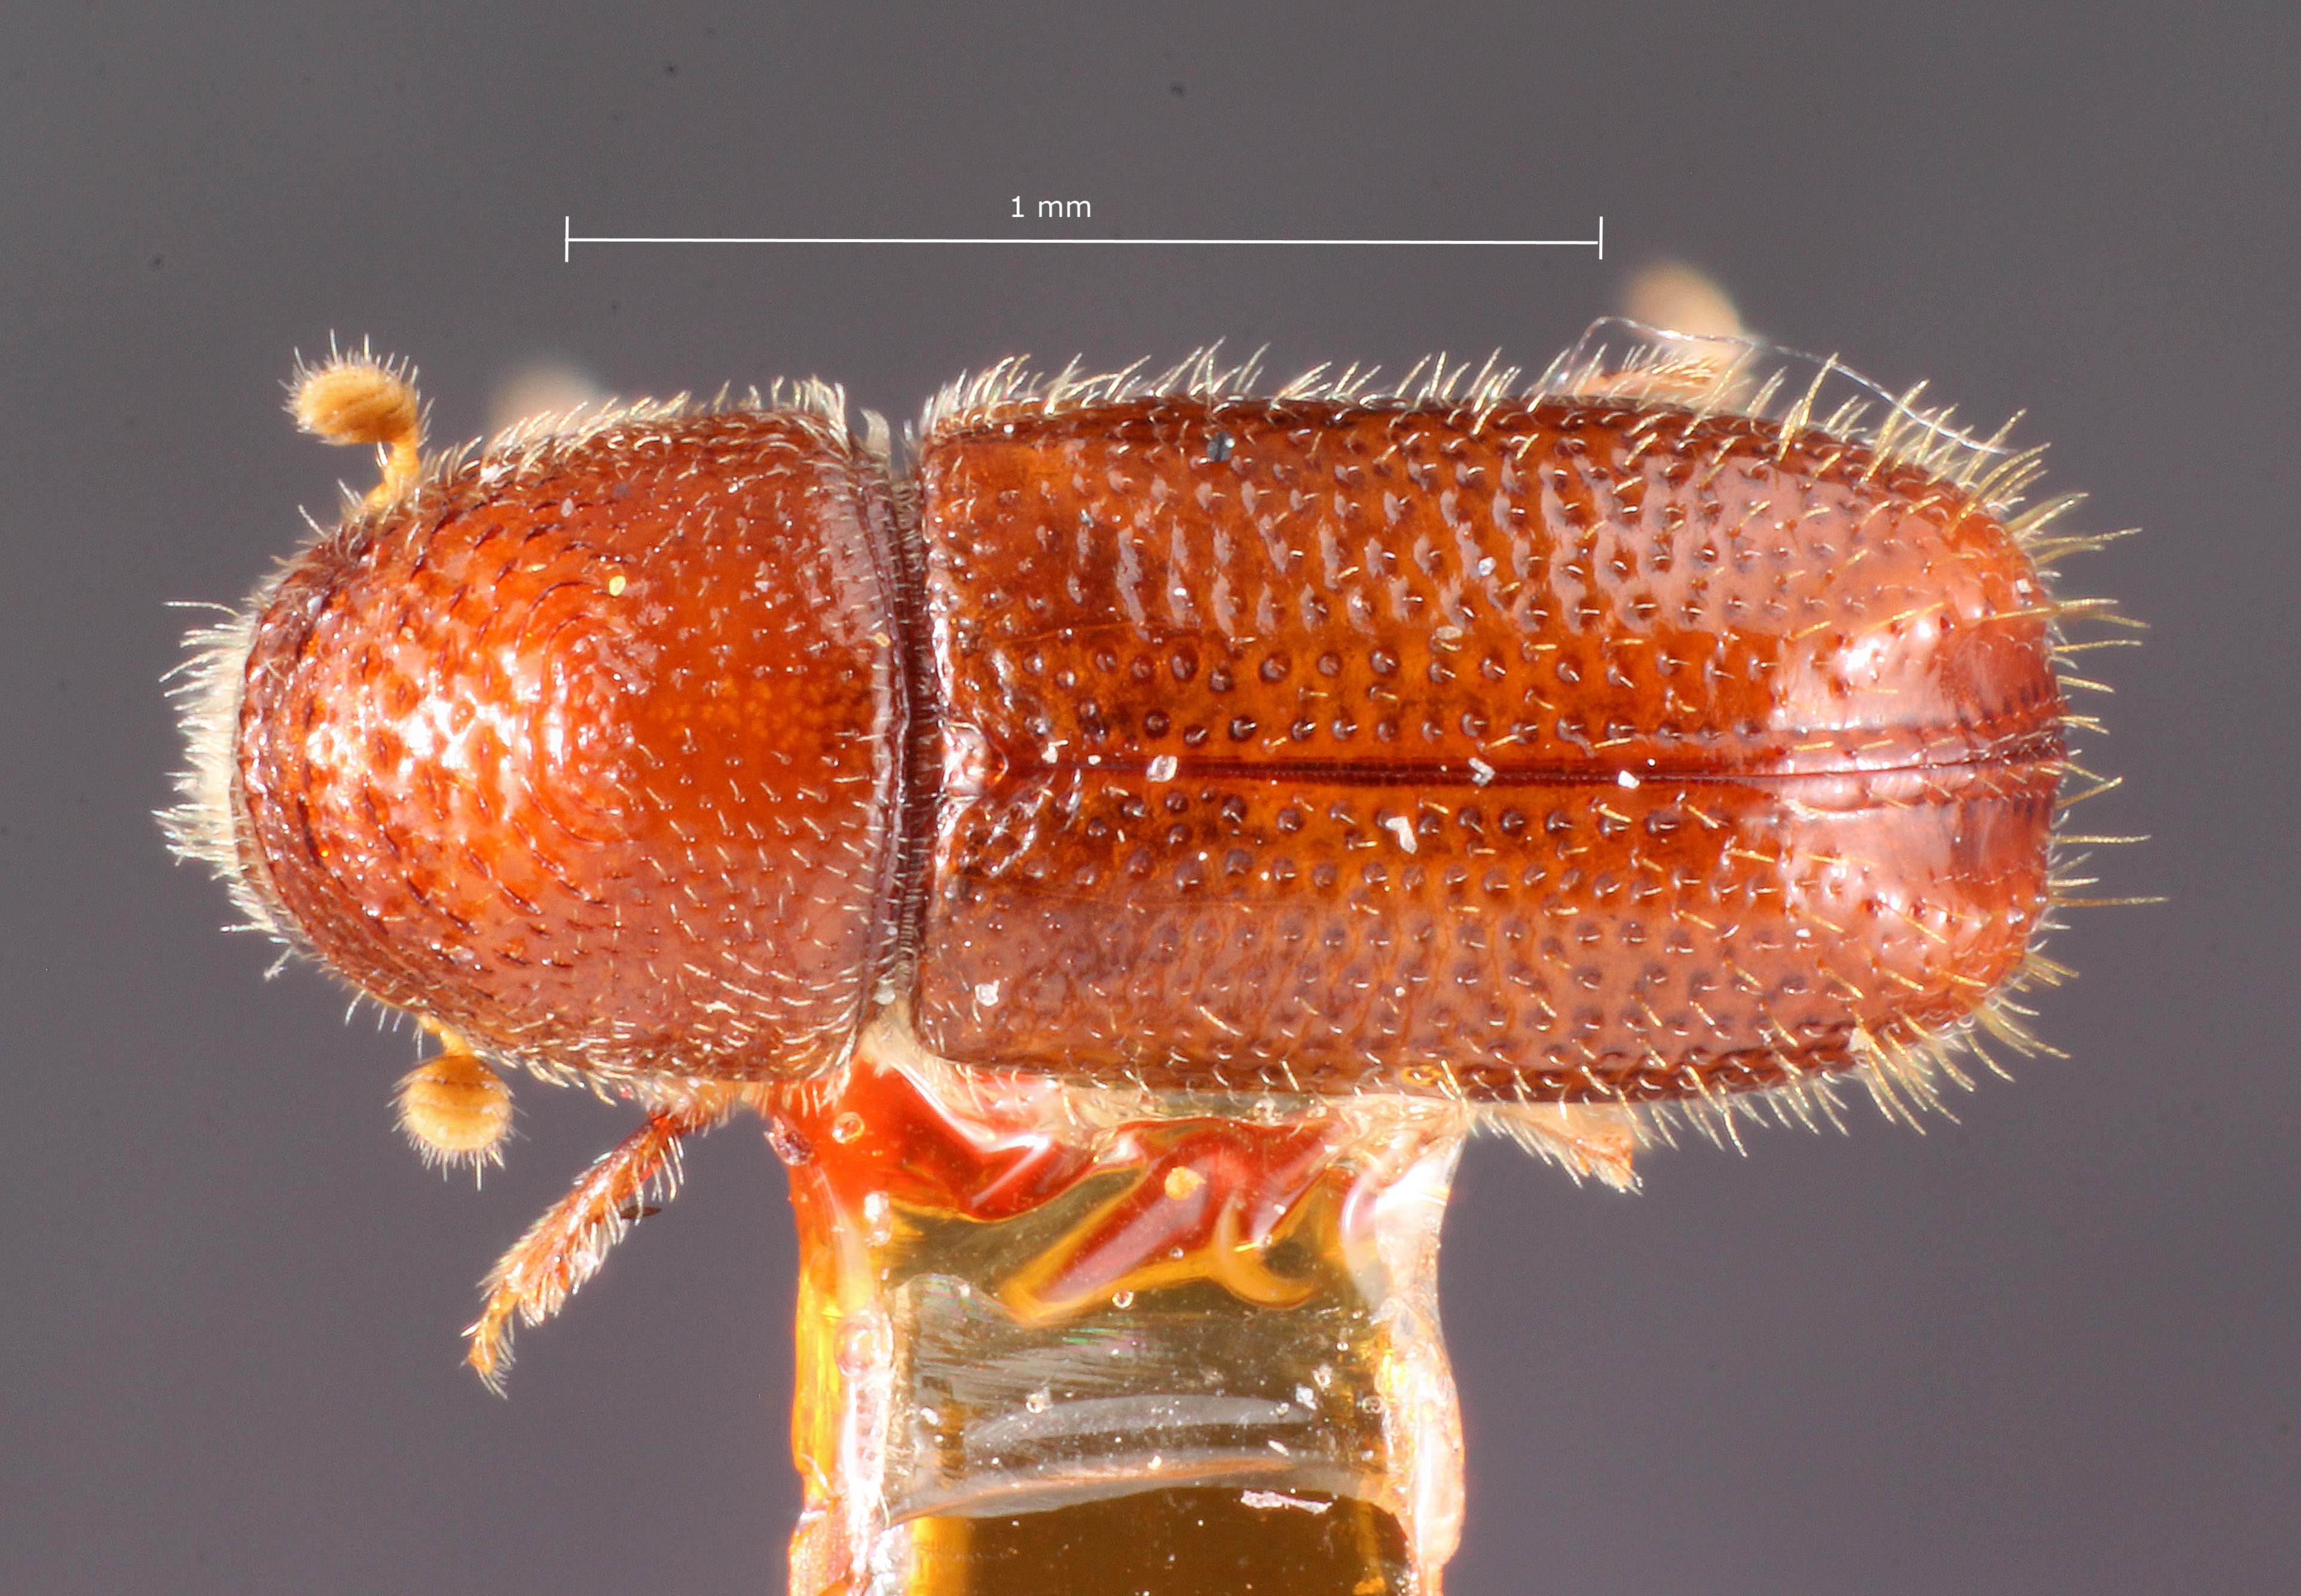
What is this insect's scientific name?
Pityophthorus brevis
